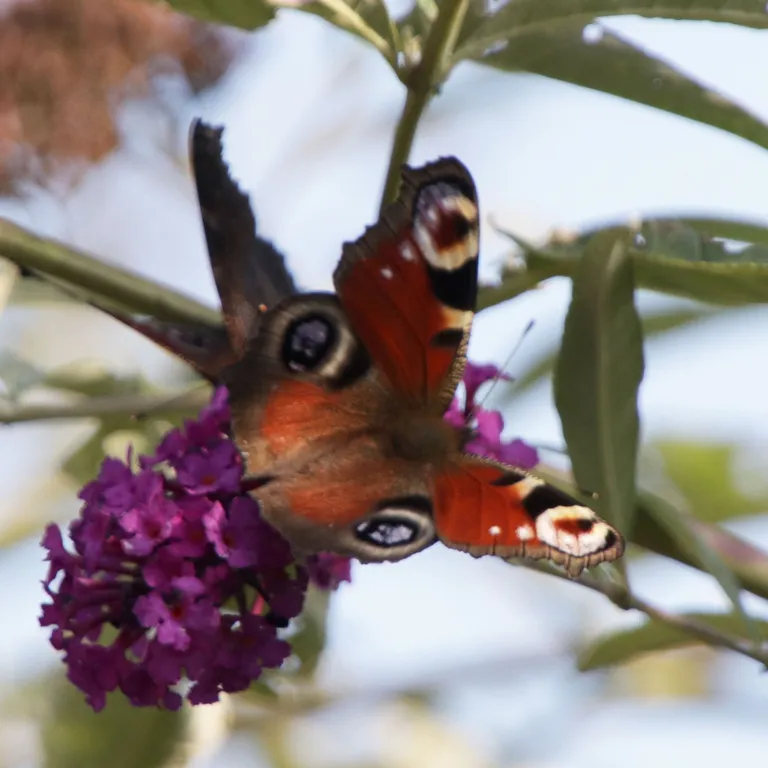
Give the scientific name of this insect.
Aglais io
